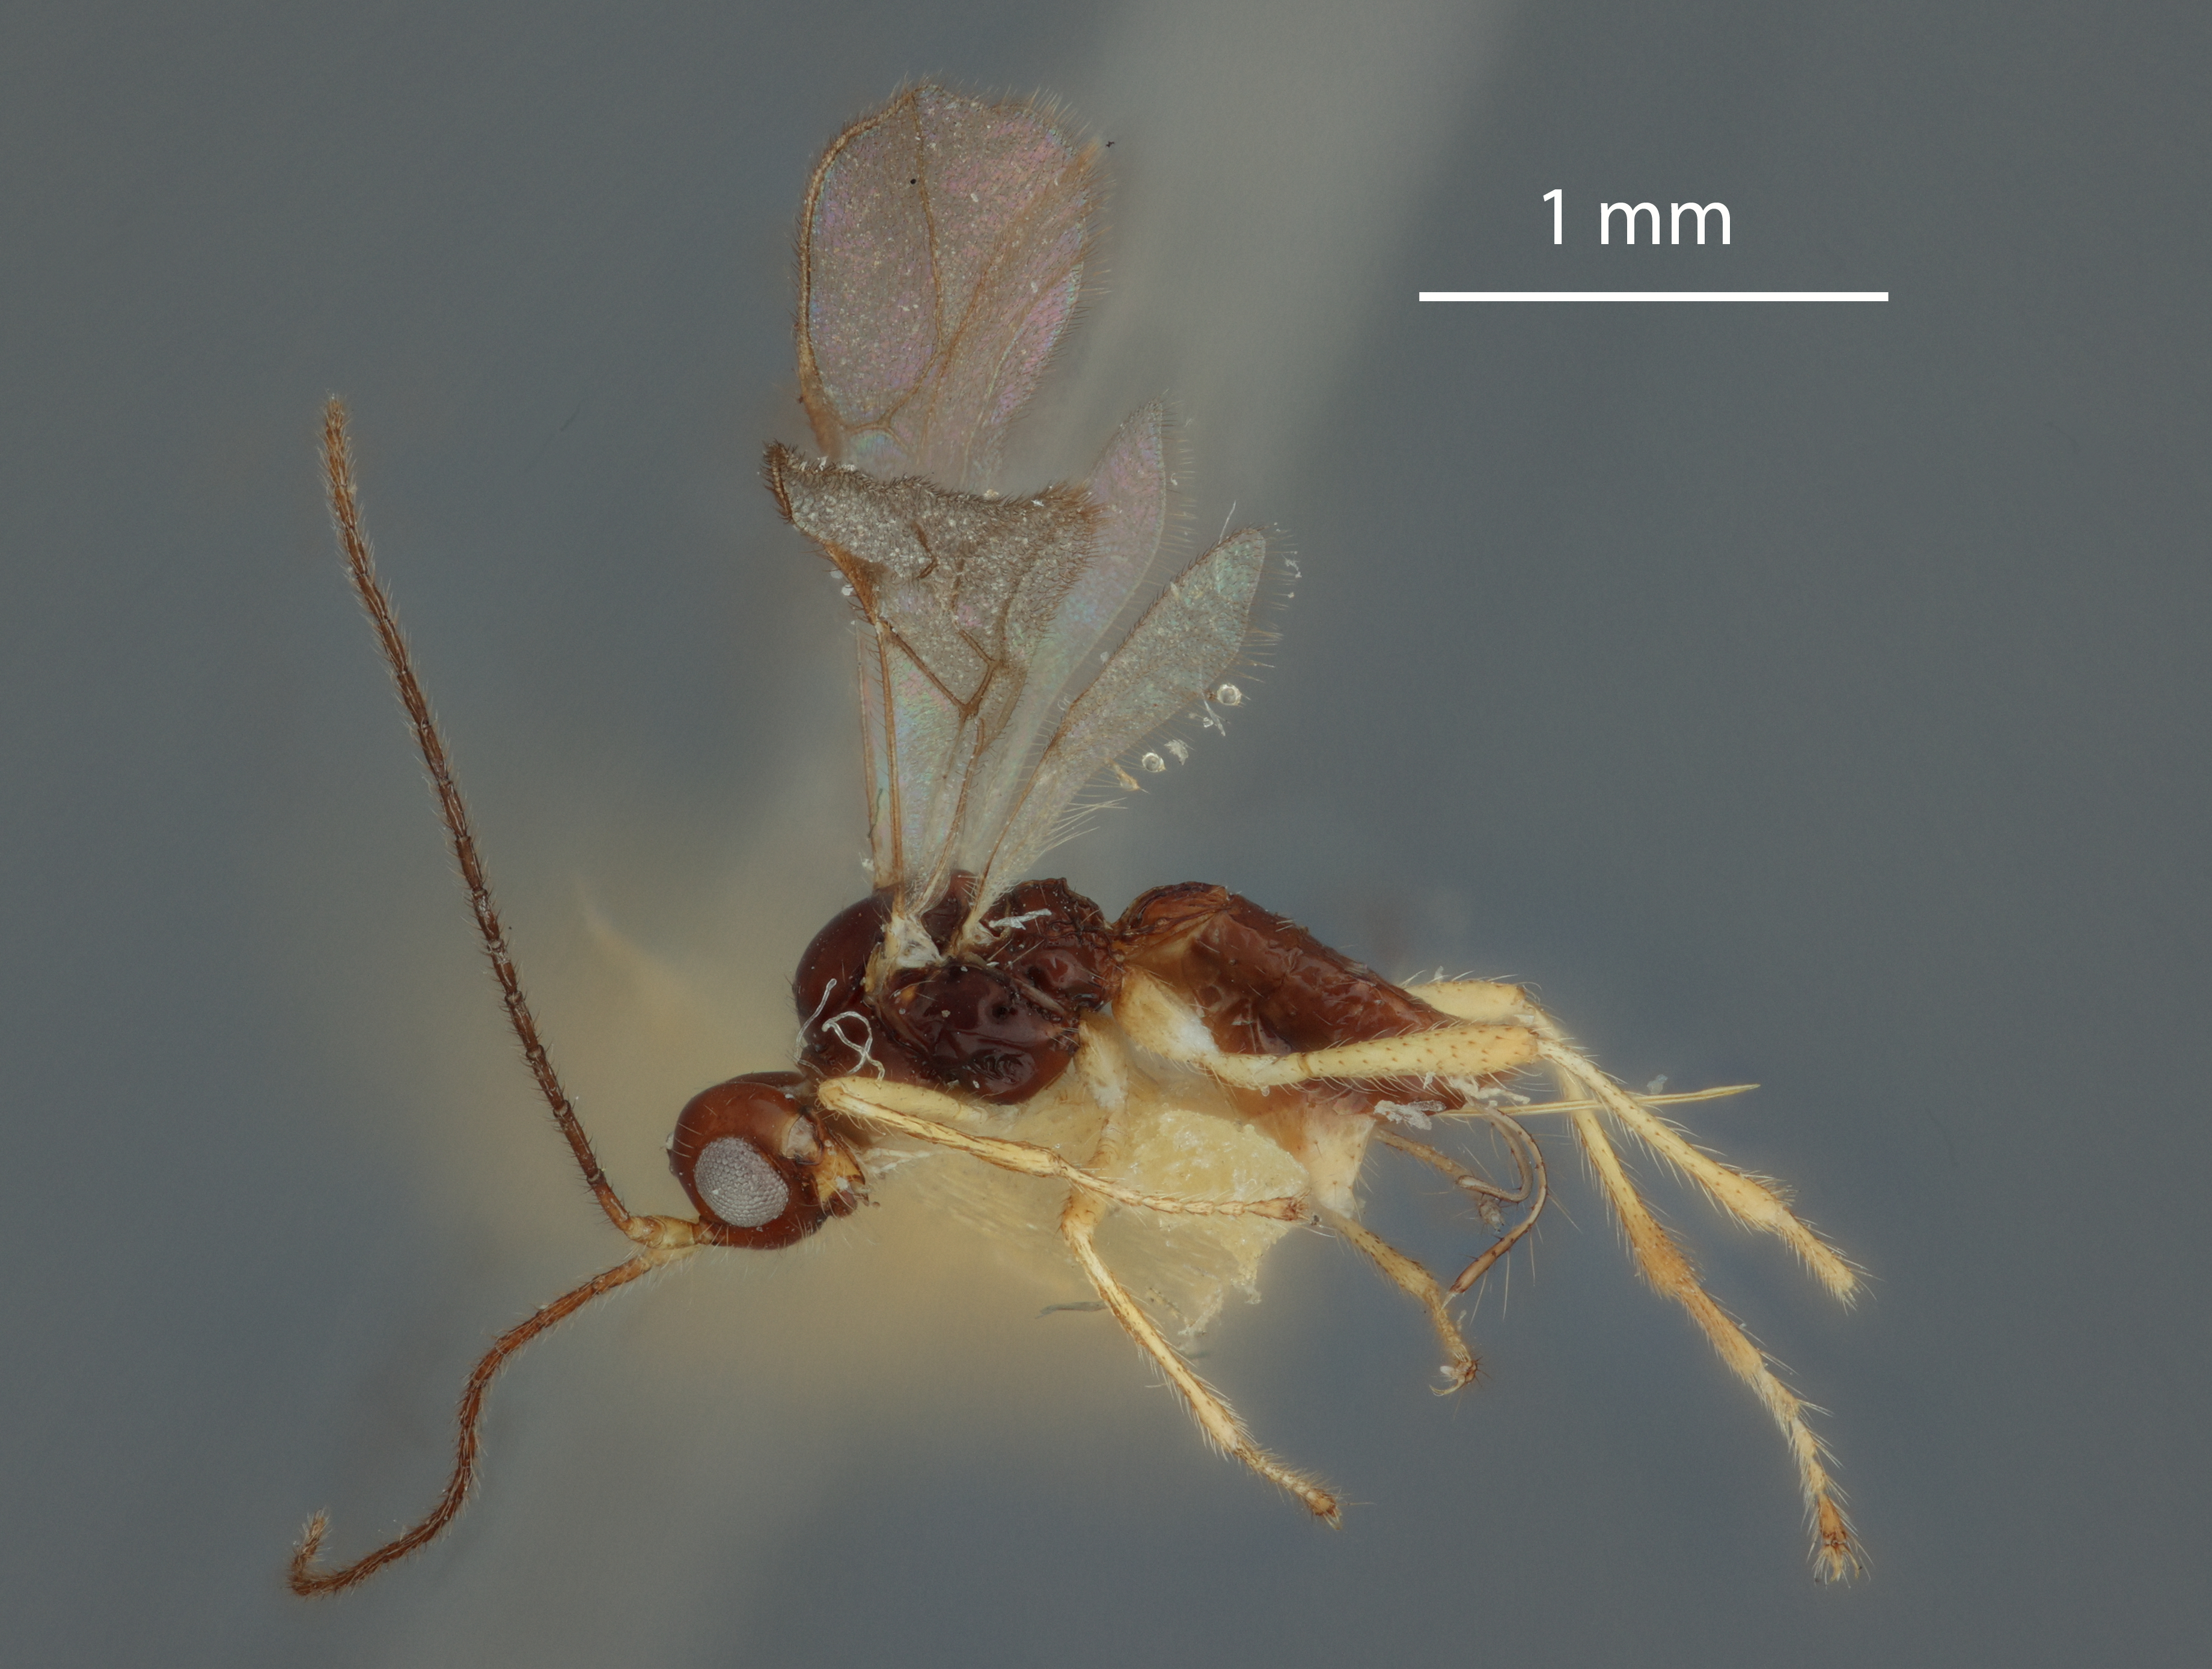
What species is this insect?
Aphaereta genevensis
